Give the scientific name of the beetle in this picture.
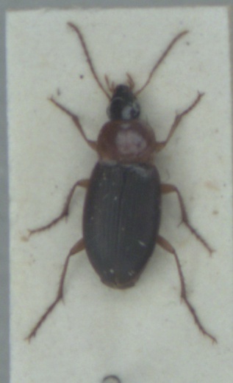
Calathus cinctus
